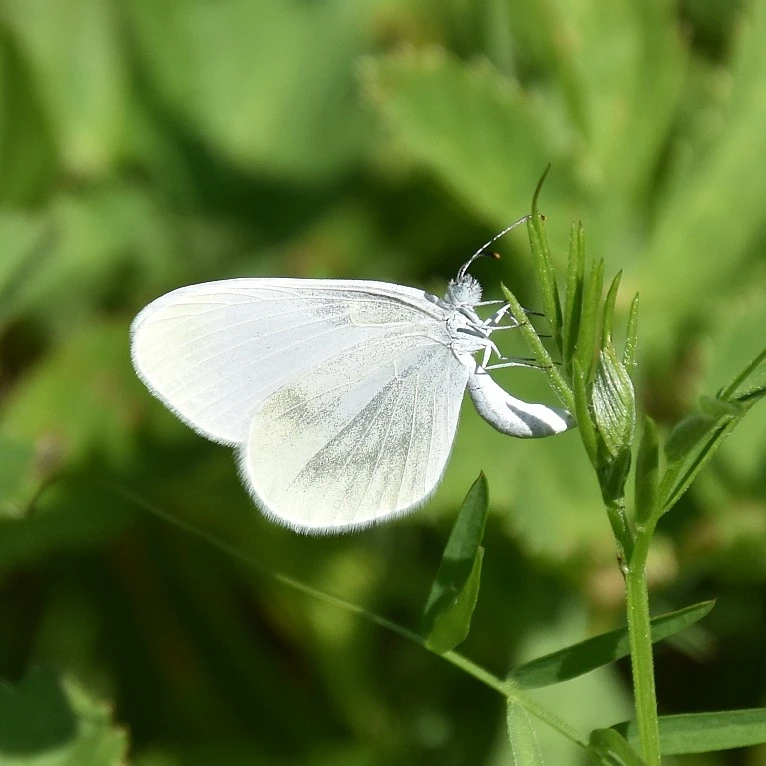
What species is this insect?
Leptidea sinapis/juvernica
